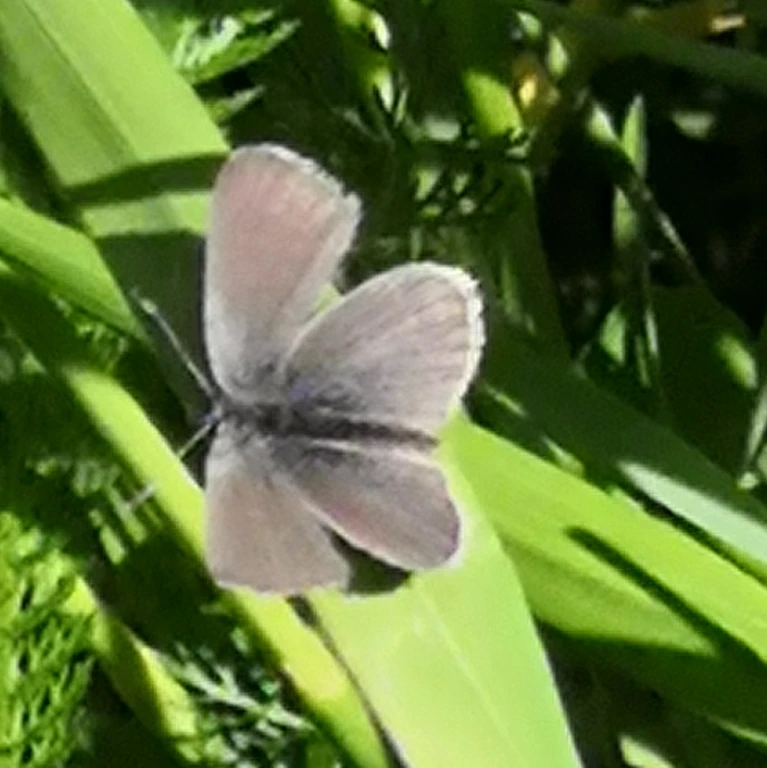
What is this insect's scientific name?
Cupido minimus
